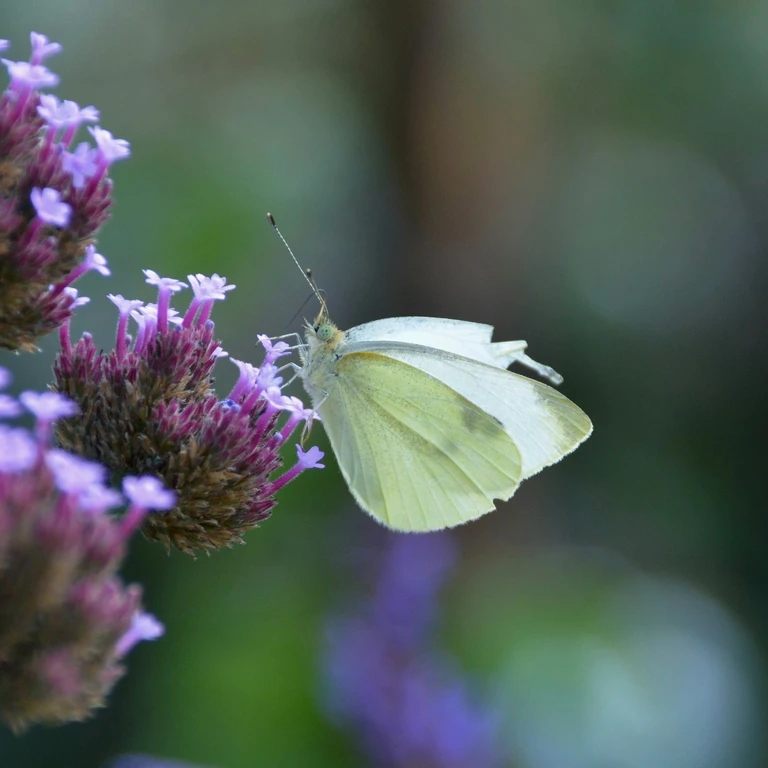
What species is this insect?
Pieris rapae
